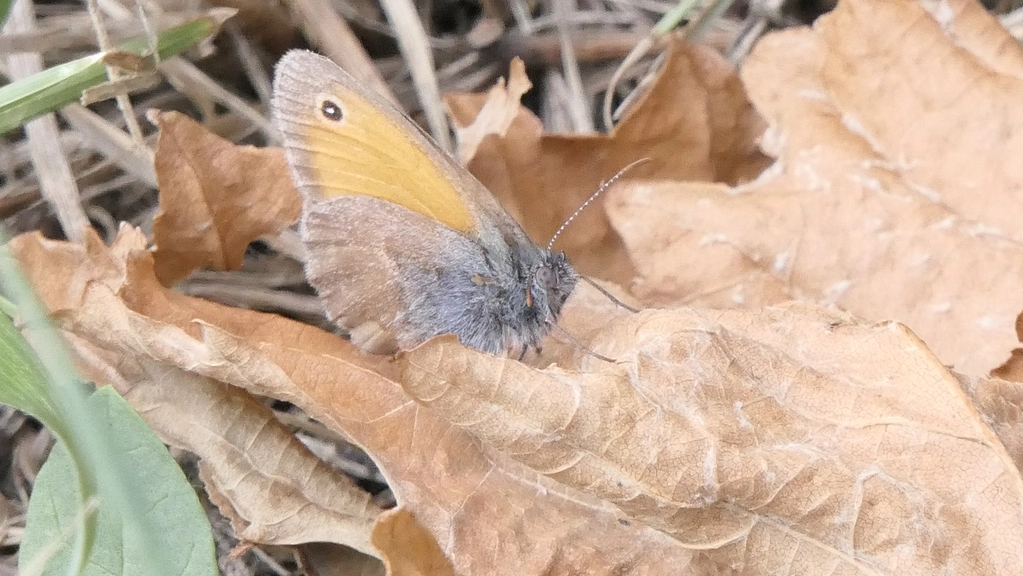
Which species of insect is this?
Coenonympha pamphilus
